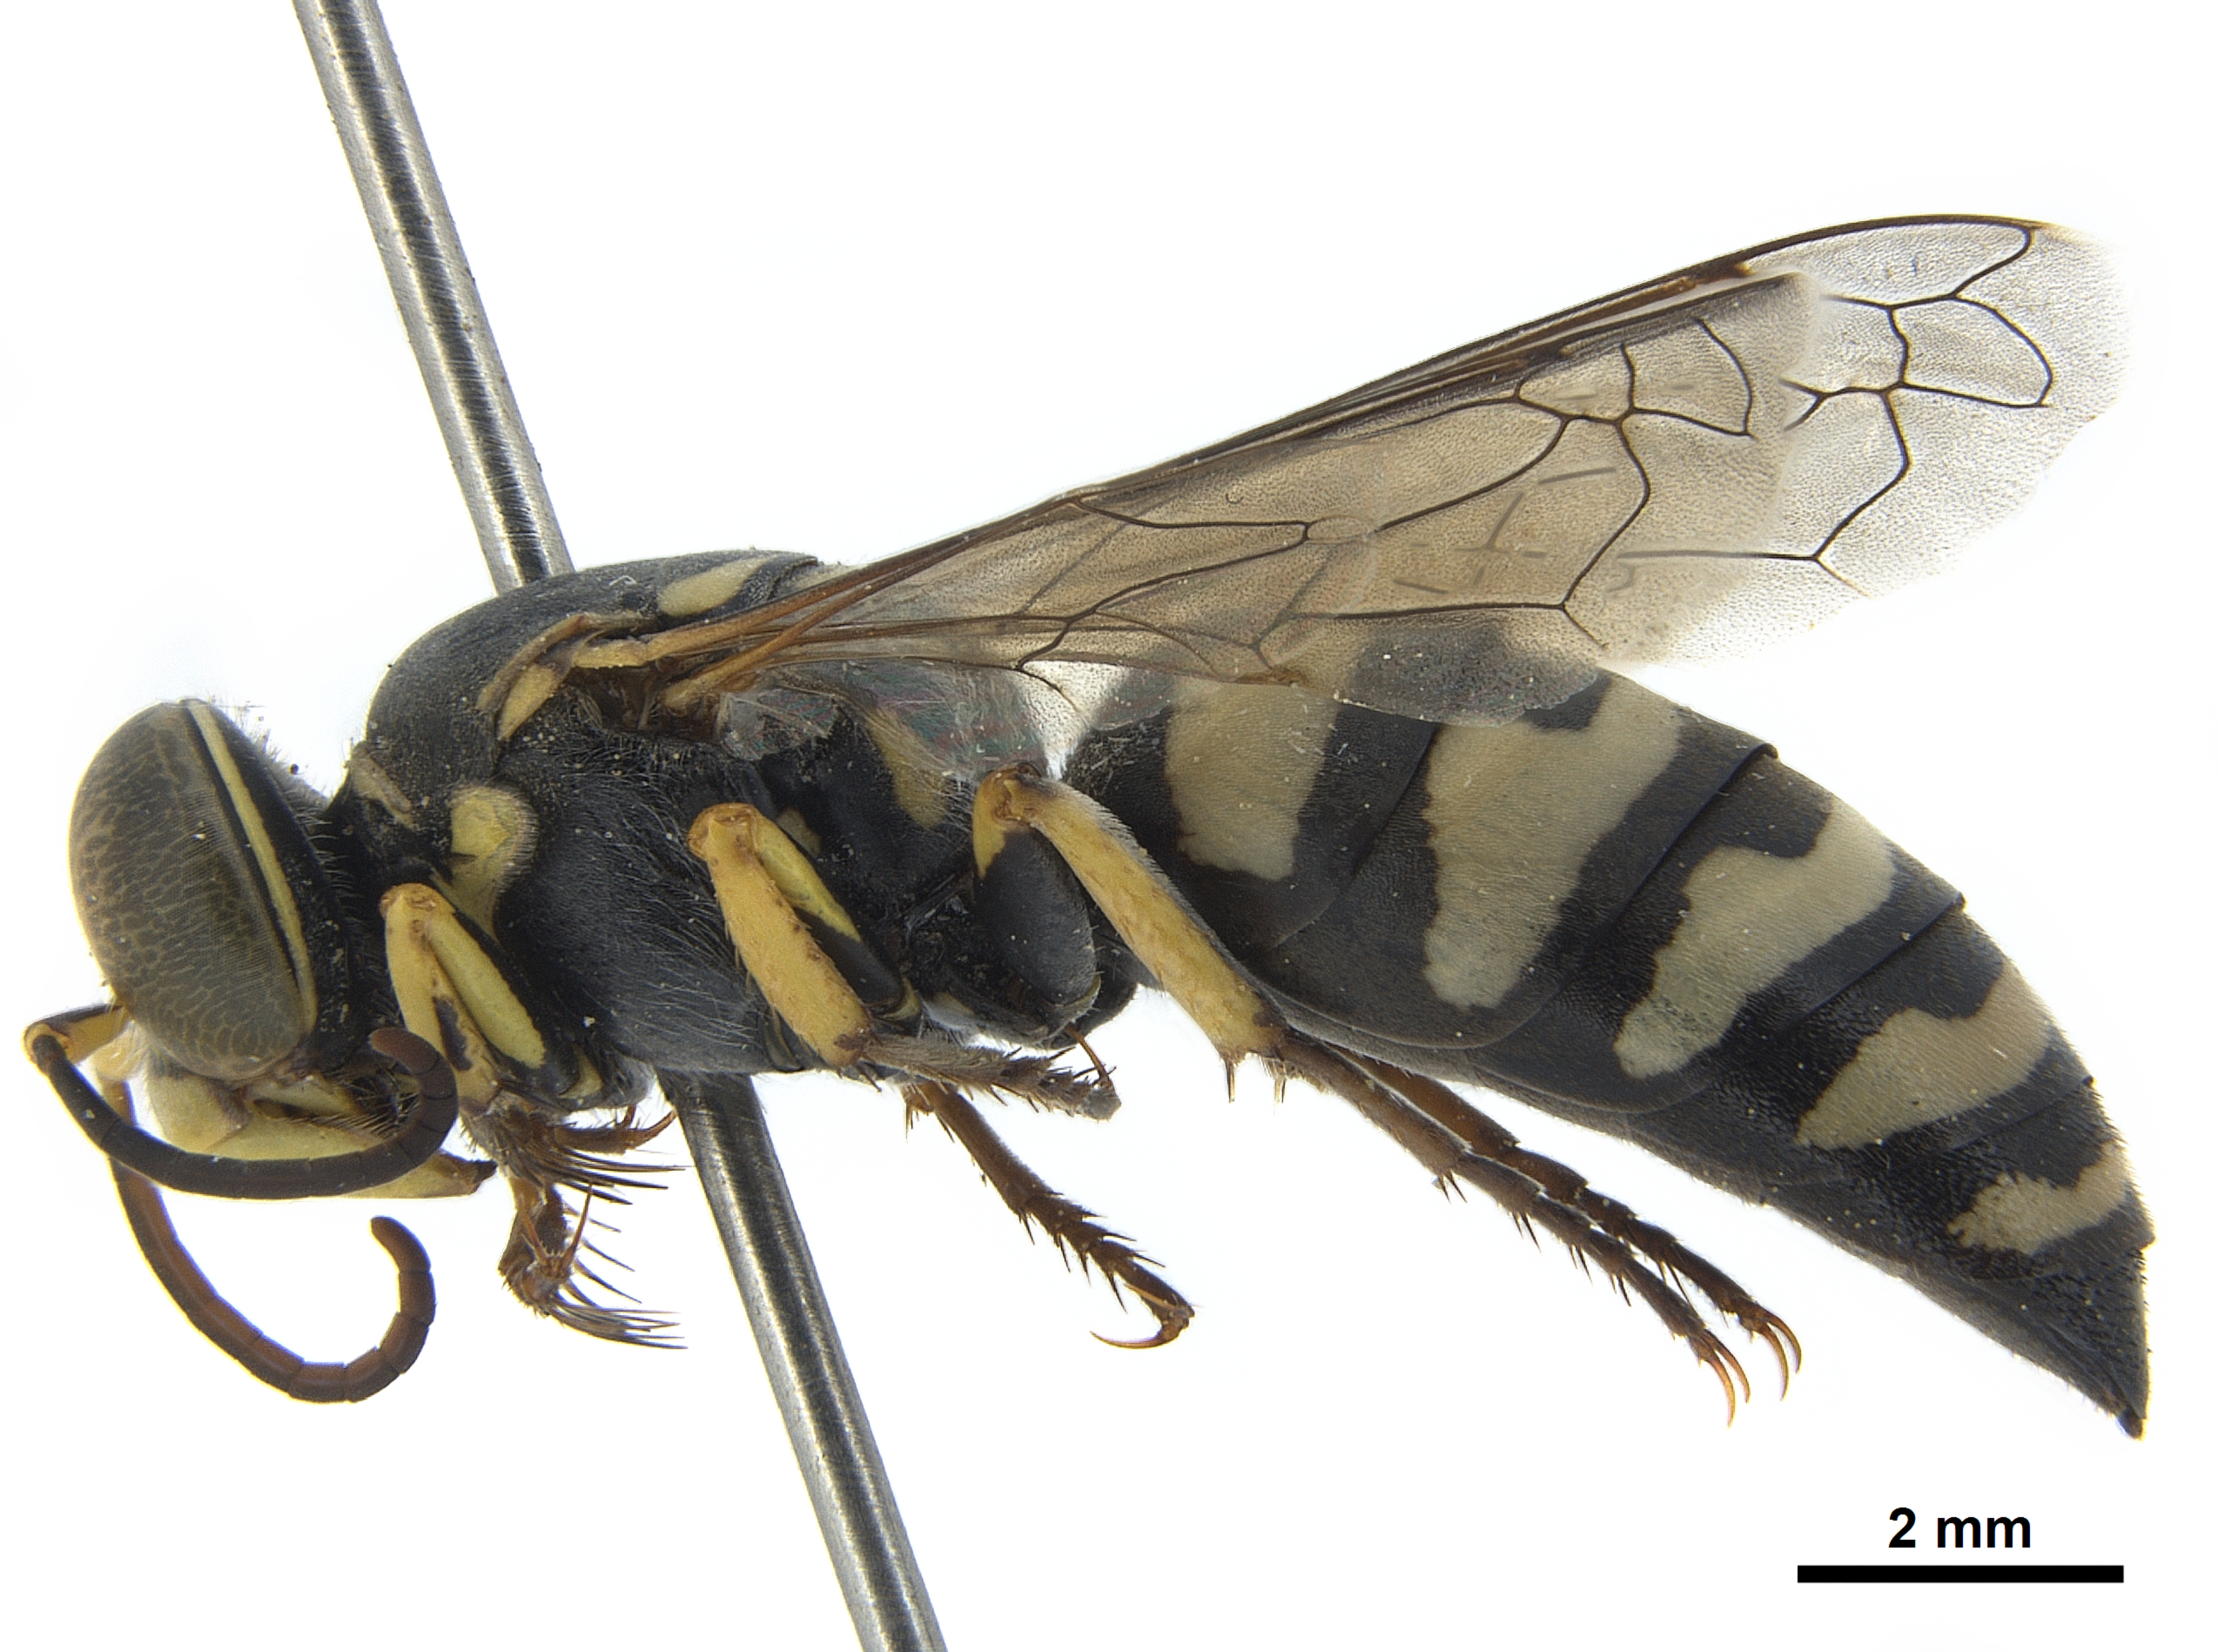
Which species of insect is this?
Stictiella pulchella
